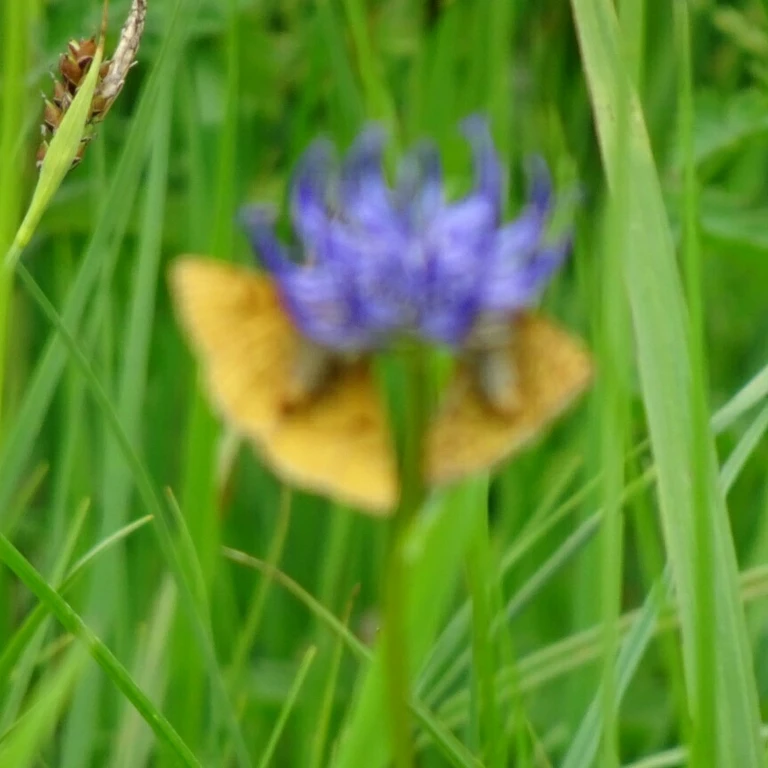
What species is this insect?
Euclidia glyphica
